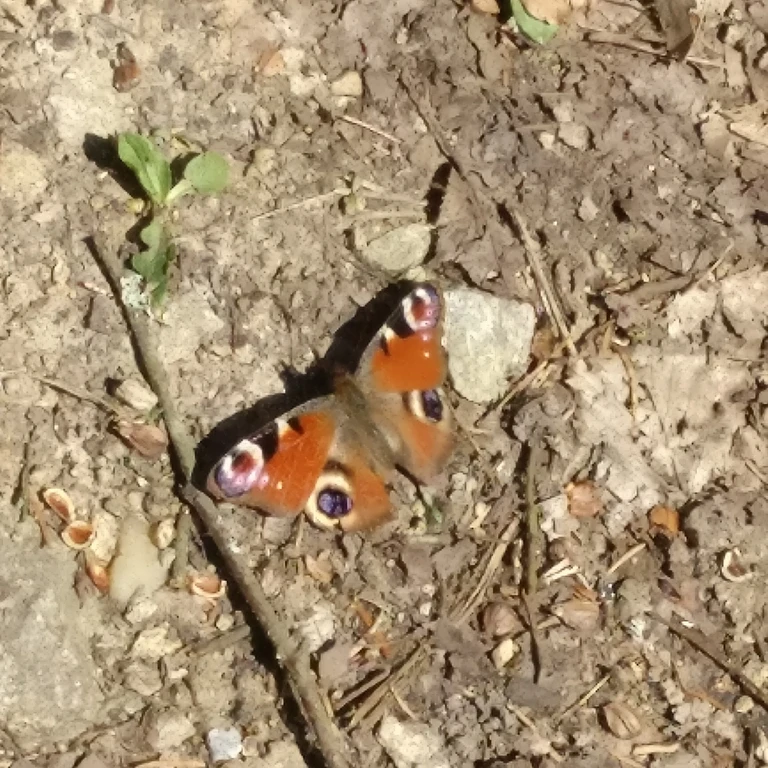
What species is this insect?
Aglais io
